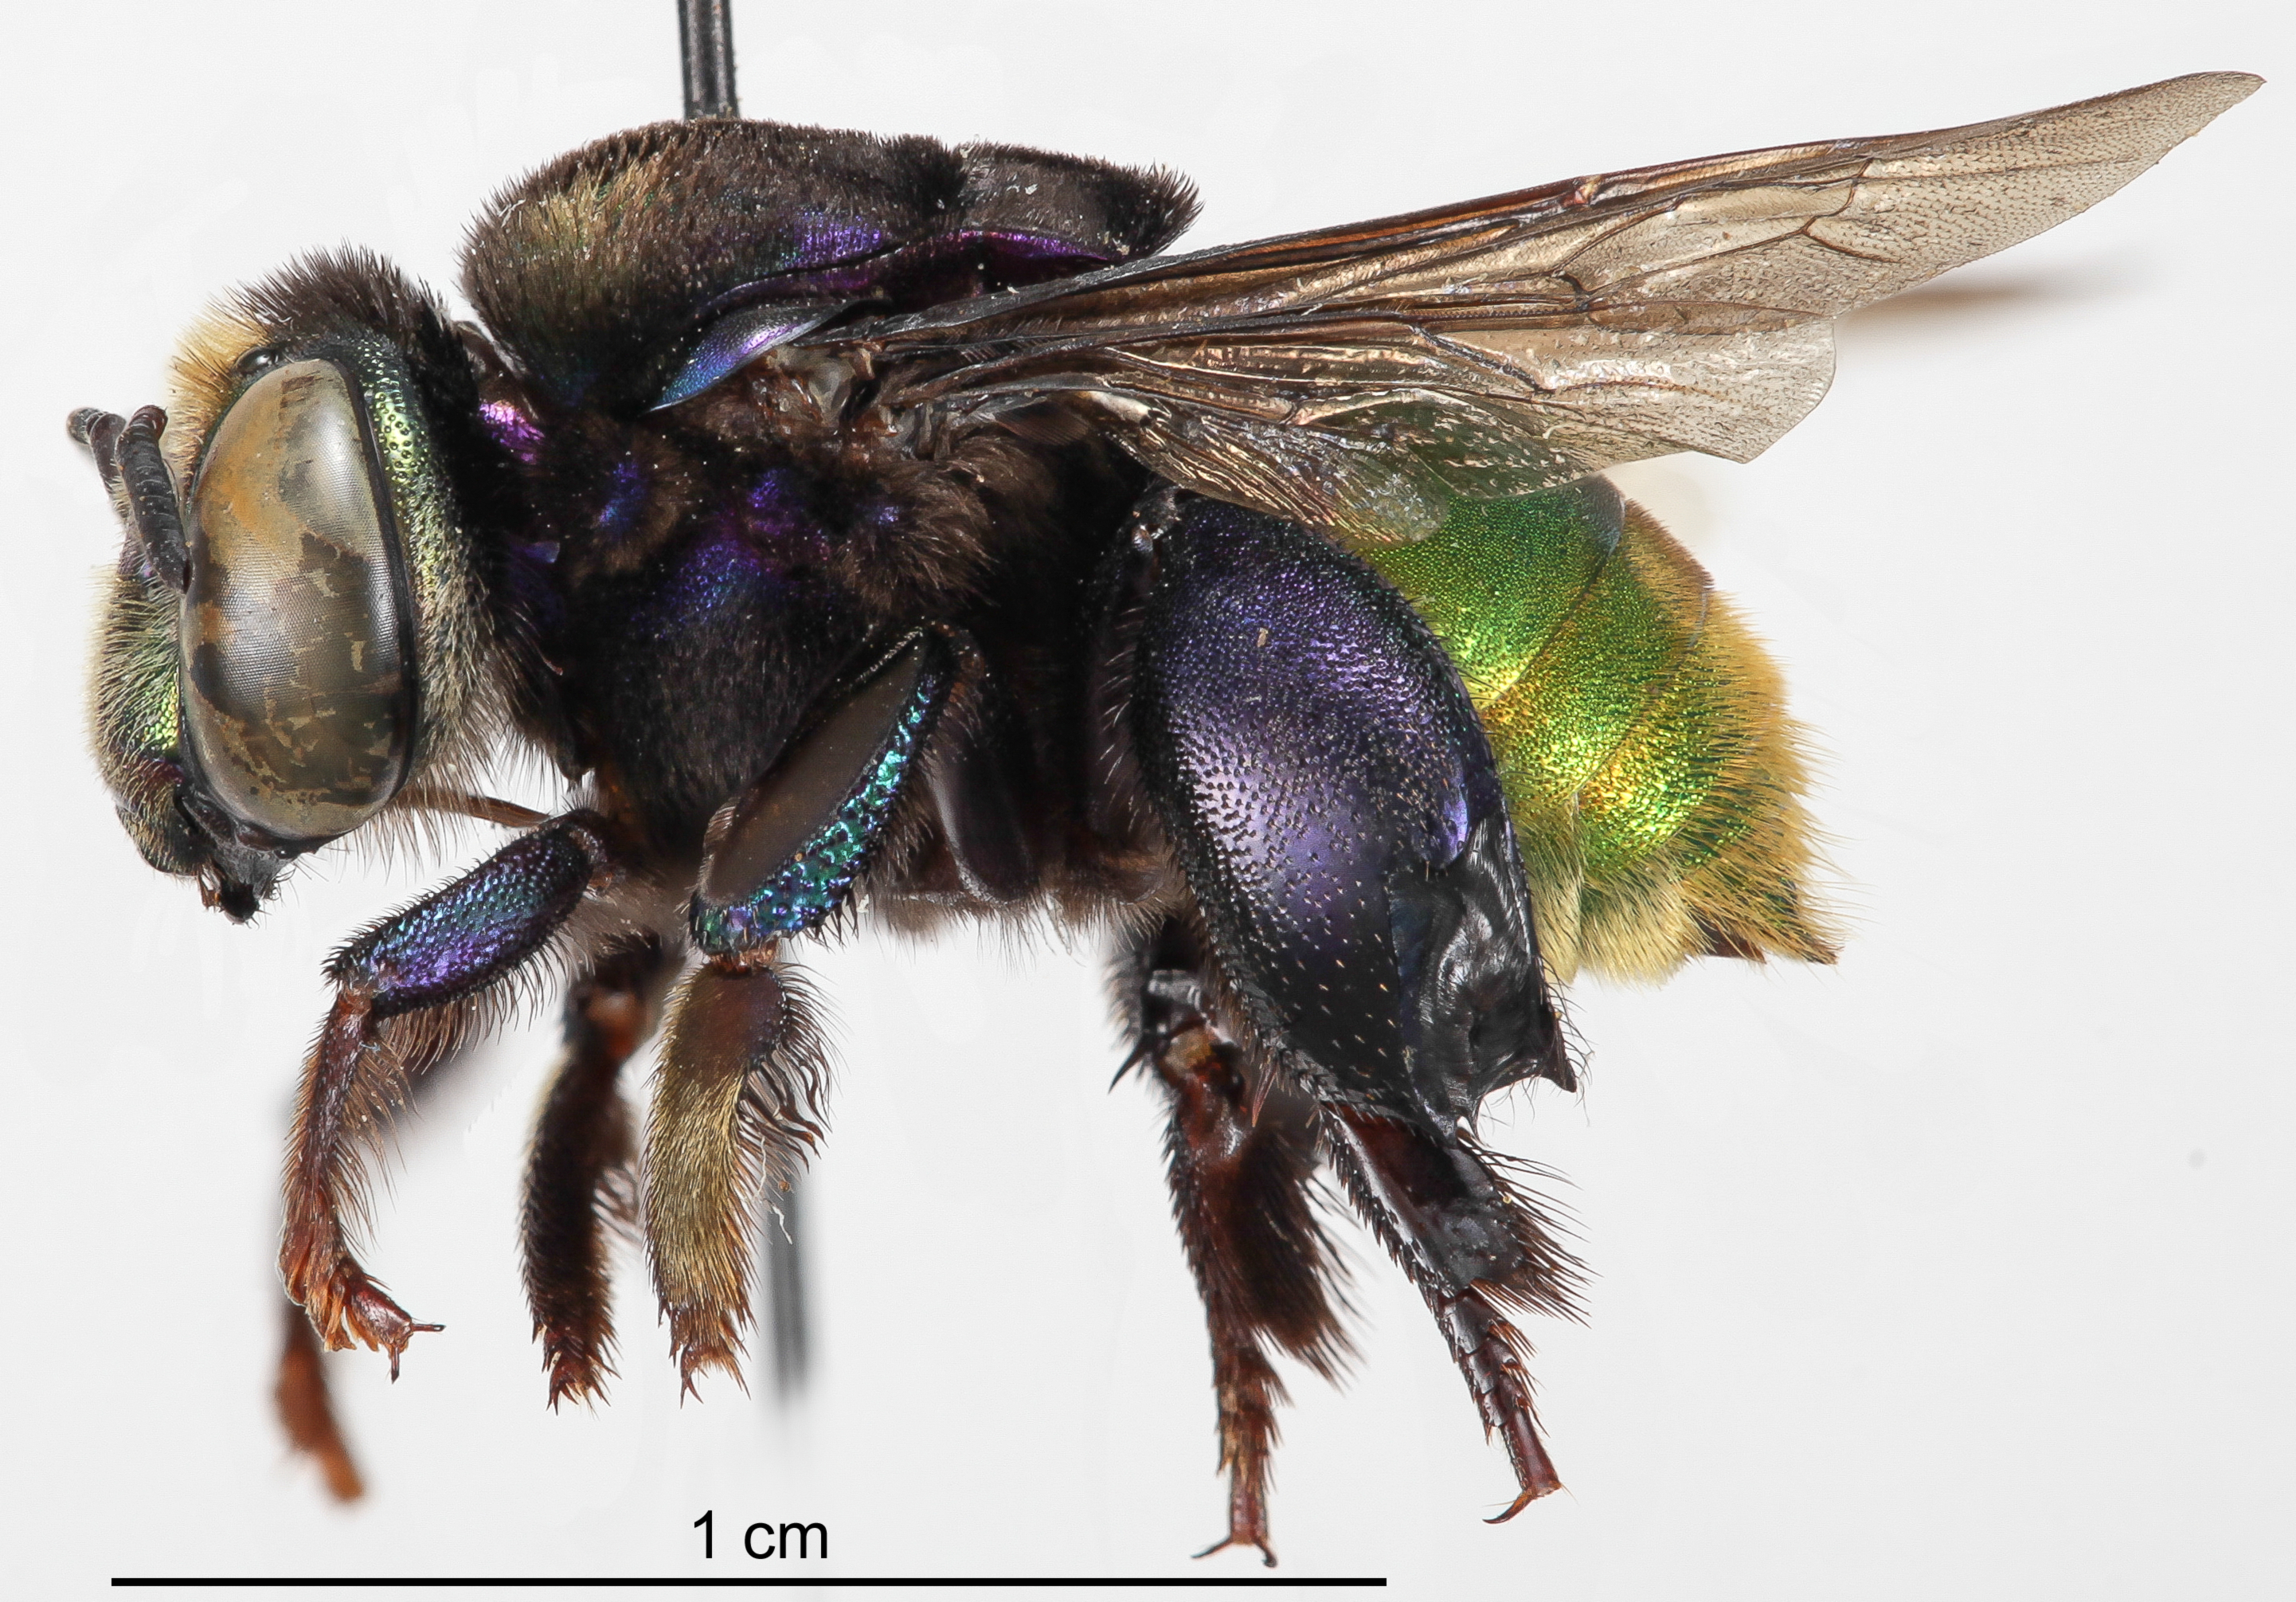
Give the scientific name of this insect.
Eufriesea purpurata
